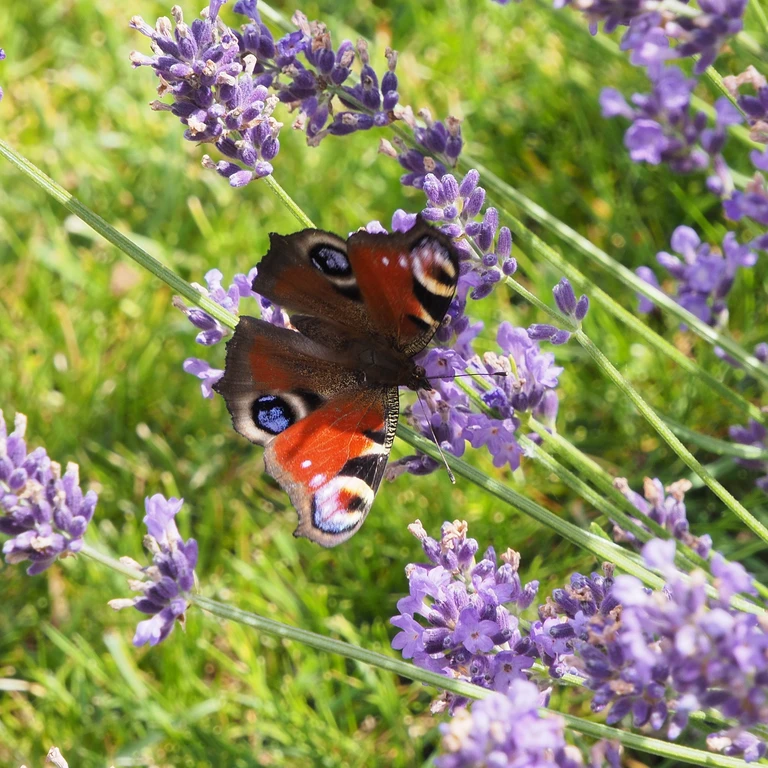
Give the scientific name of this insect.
Aglais io
